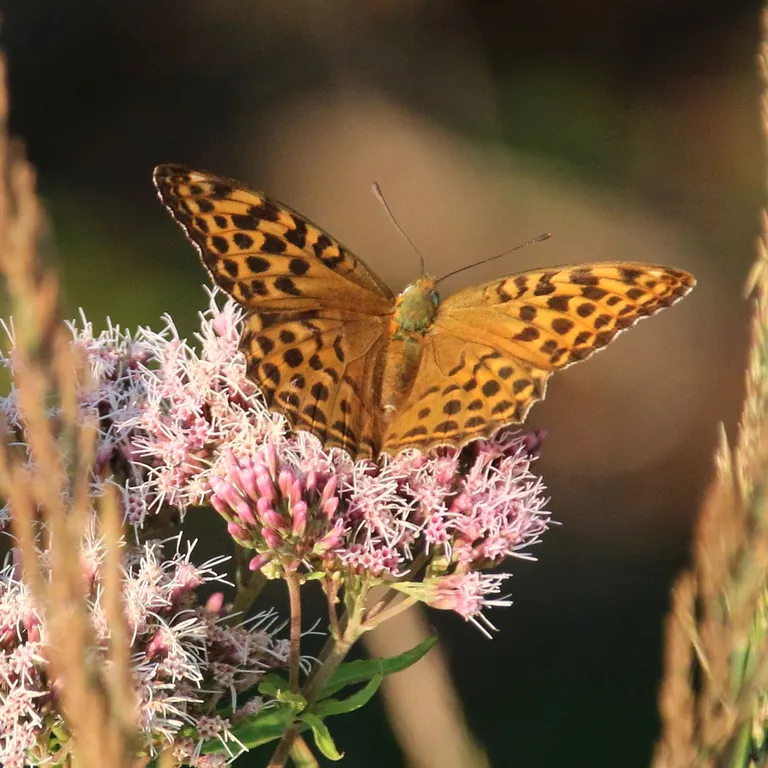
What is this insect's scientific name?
Argynnis paphia
